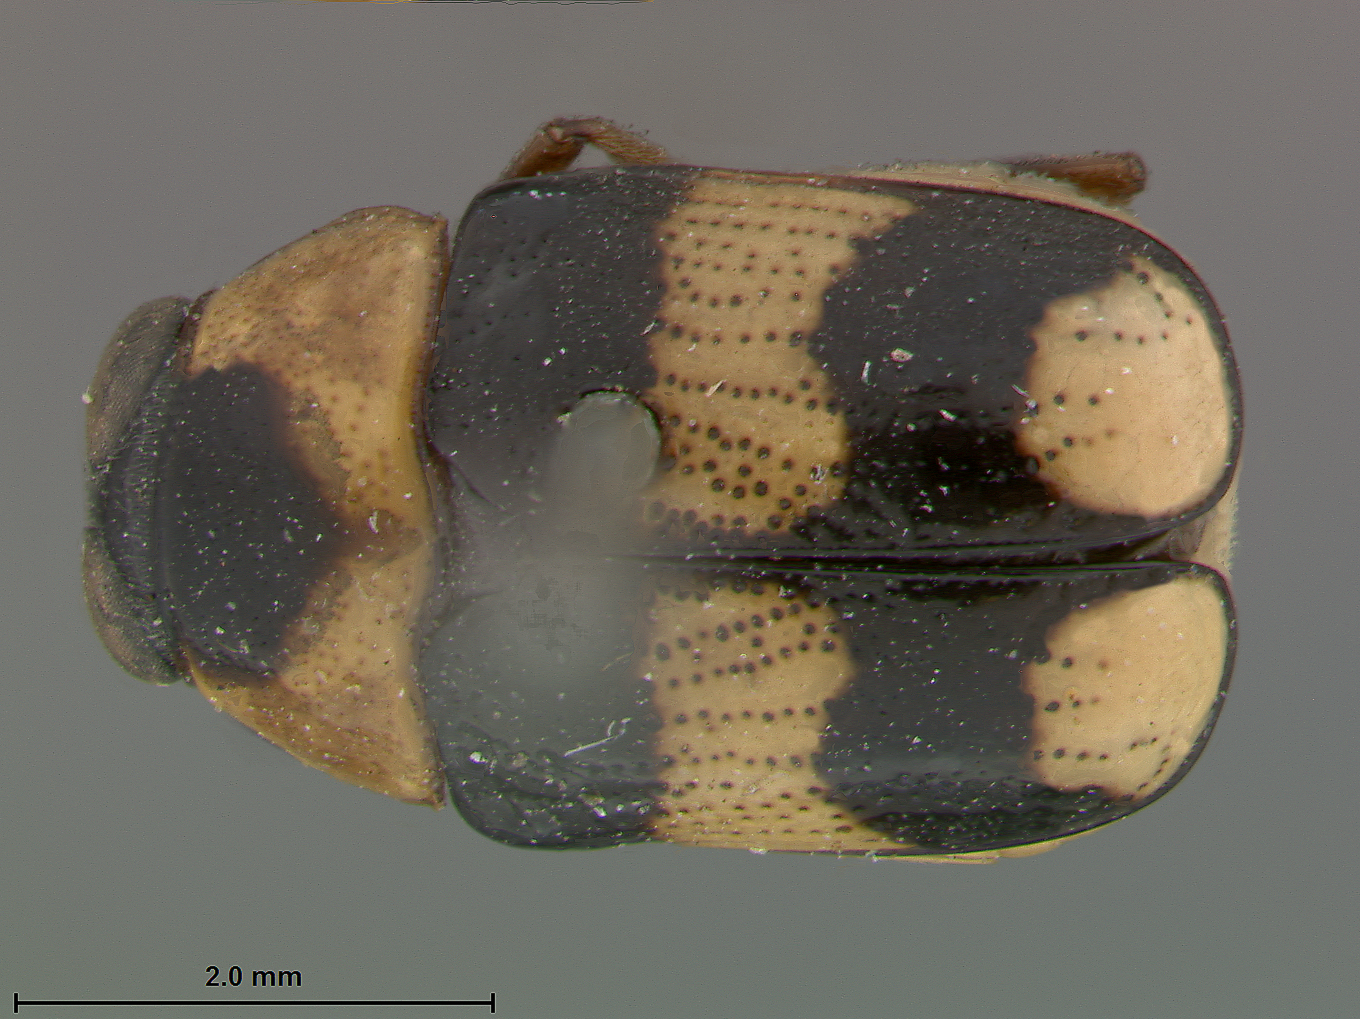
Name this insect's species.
Metallactus bifasciatus
